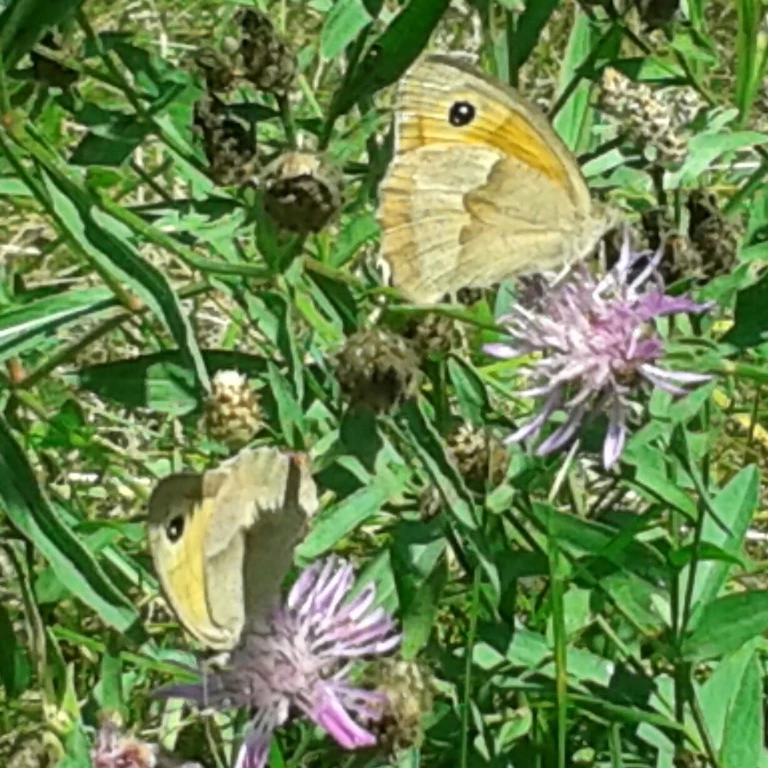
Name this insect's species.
Maniola jurtina
